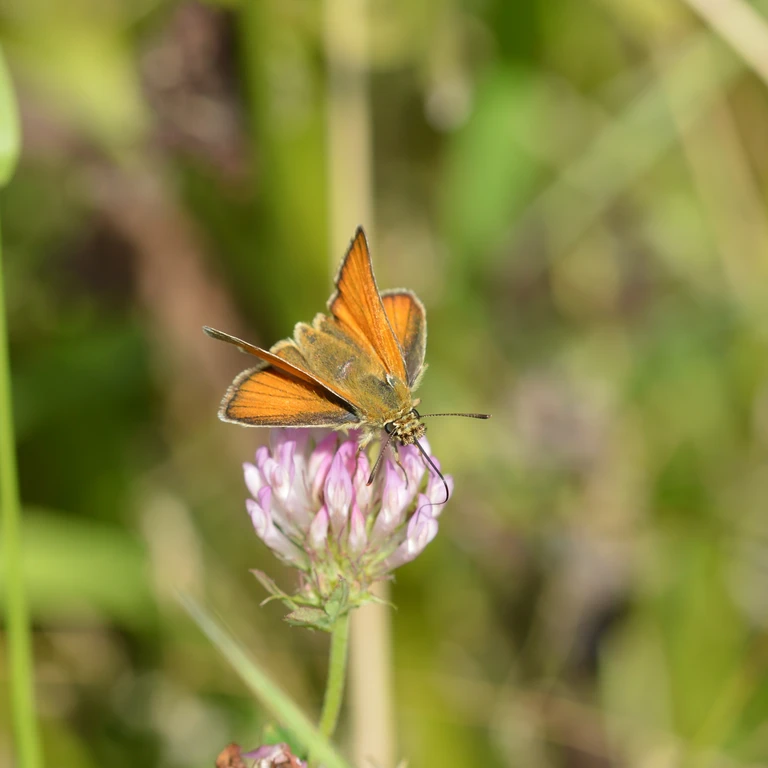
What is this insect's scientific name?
Thymelicus sylvestris
